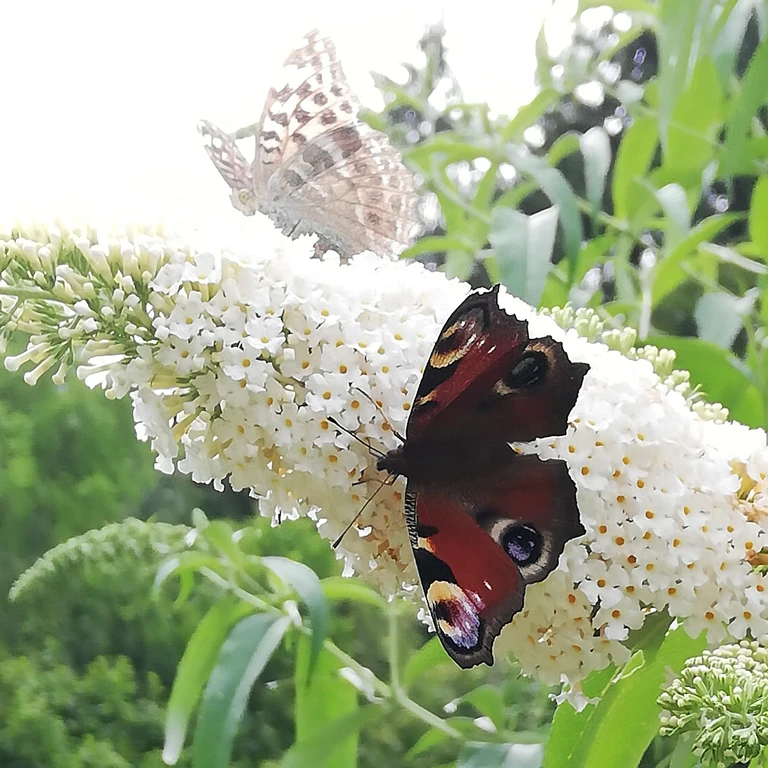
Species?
Aglais io
